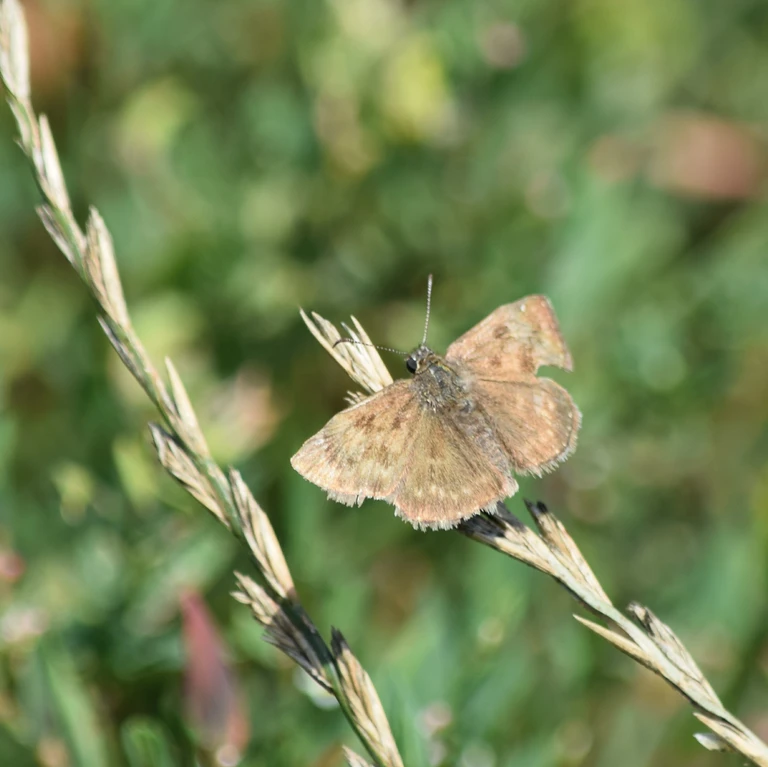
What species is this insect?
Erynnis tages
